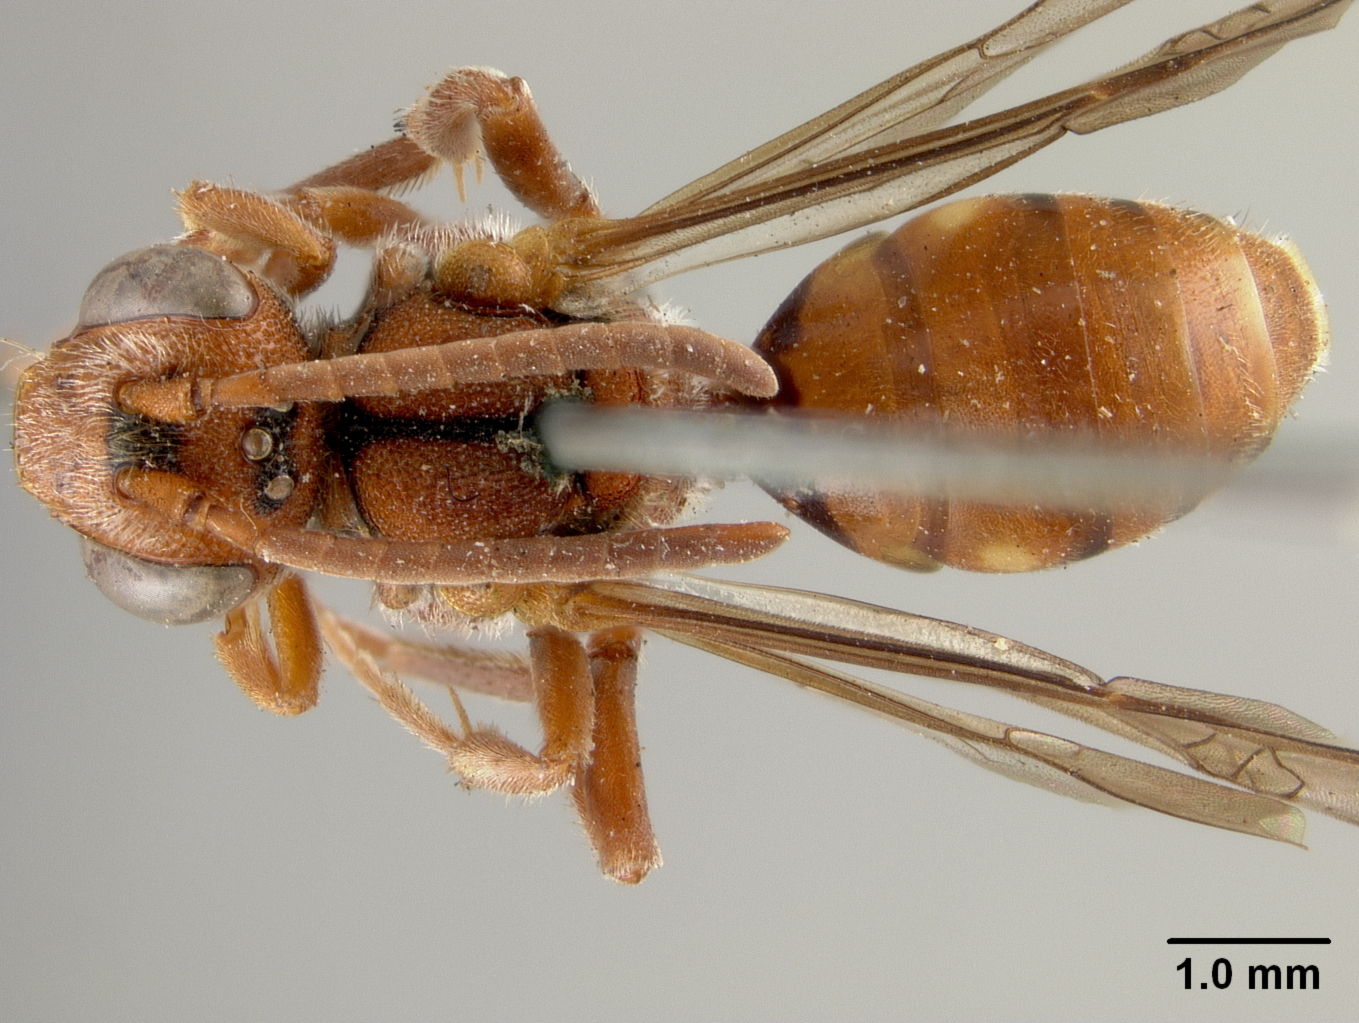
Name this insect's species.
Nomada grayi
